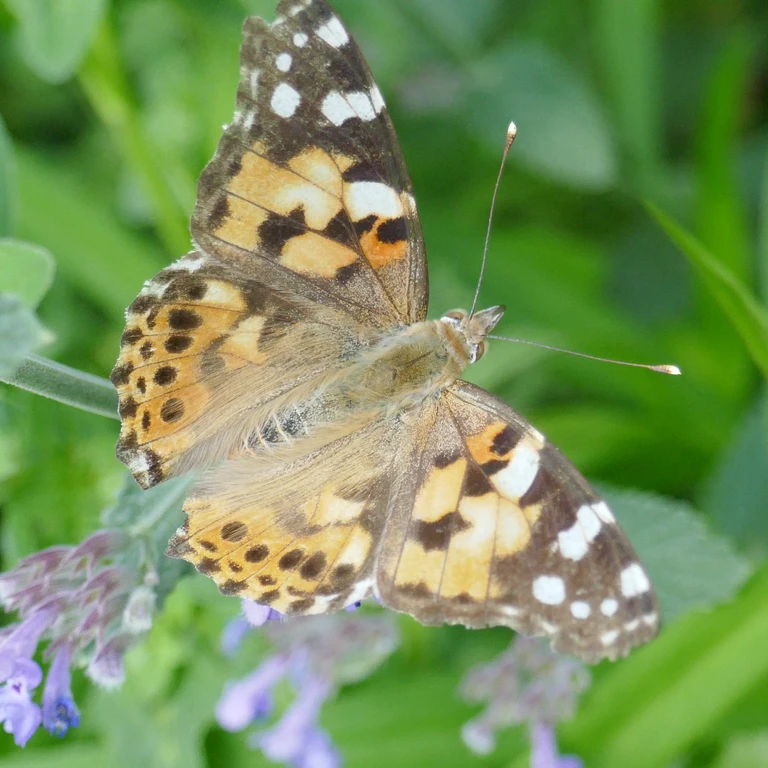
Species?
Vanessa cardui
